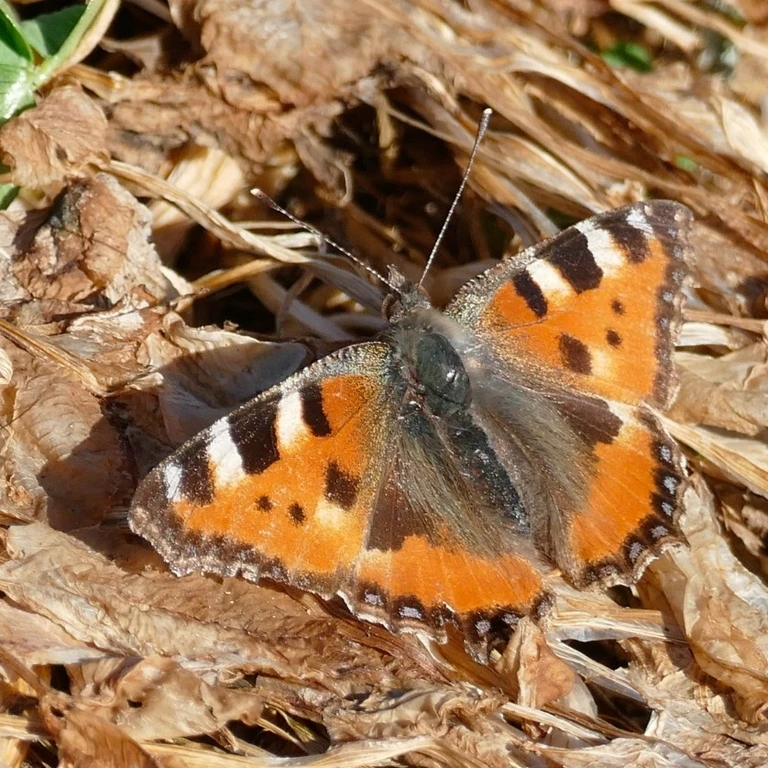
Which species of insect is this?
Aglais urticae
